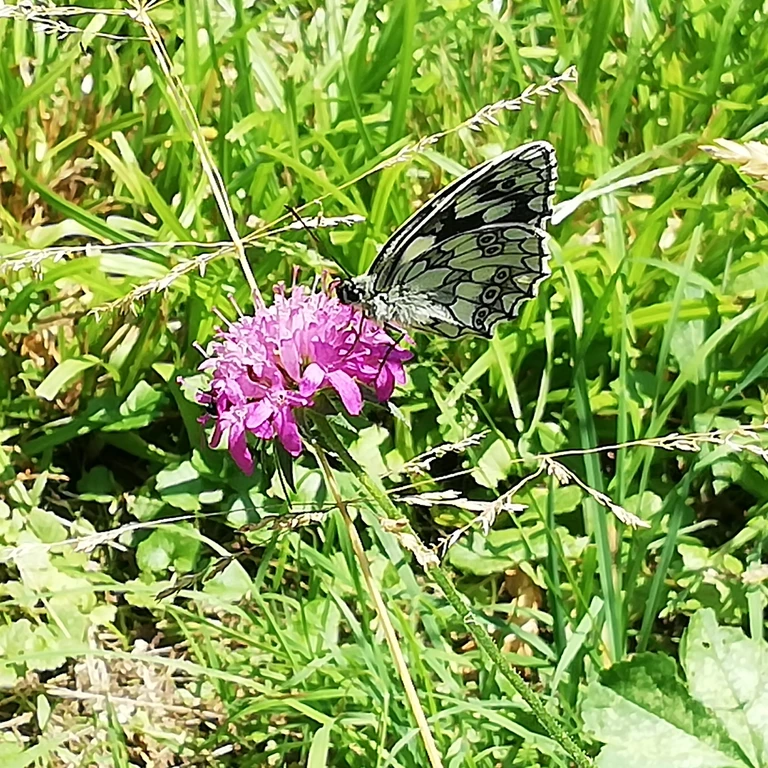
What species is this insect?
Melanargia galathea
